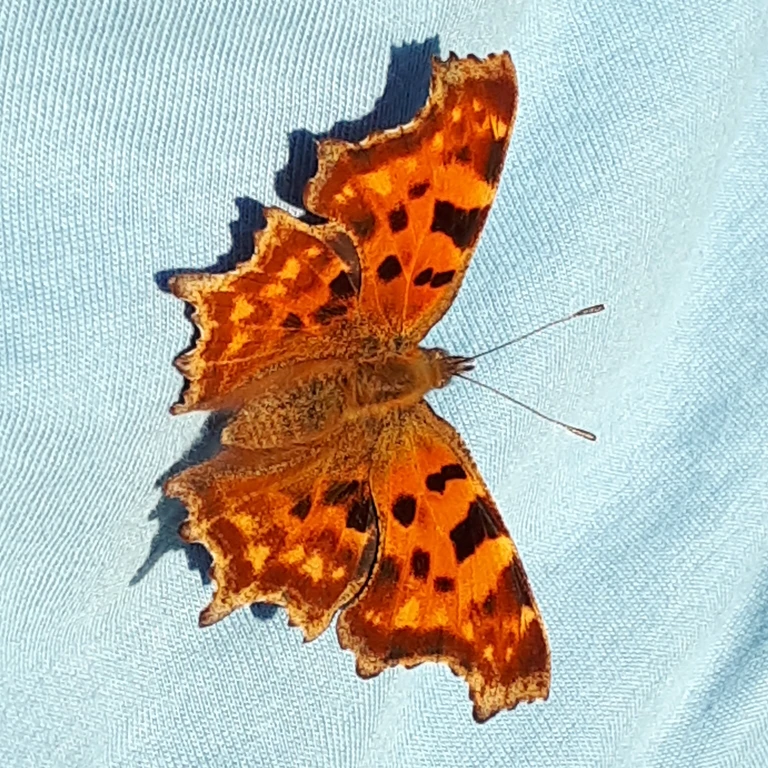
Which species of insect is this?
Polygonia c-album
